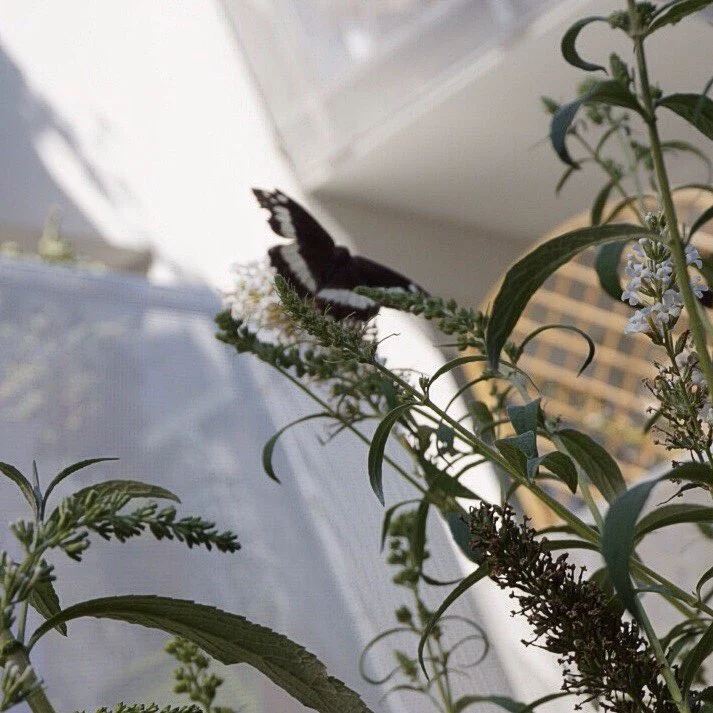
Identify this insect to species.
Brintesia circe
